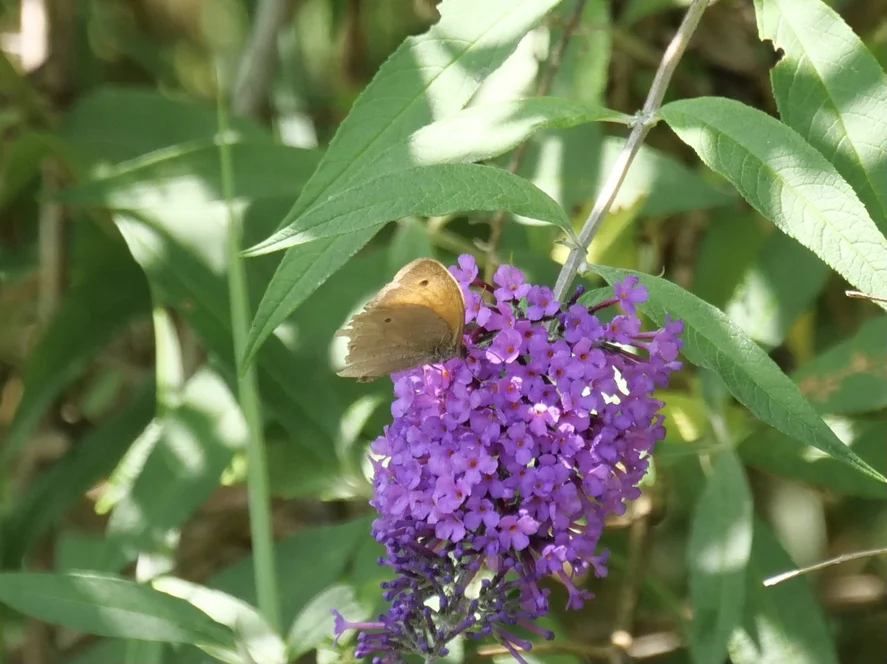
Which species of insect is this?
Maniola jurtina
